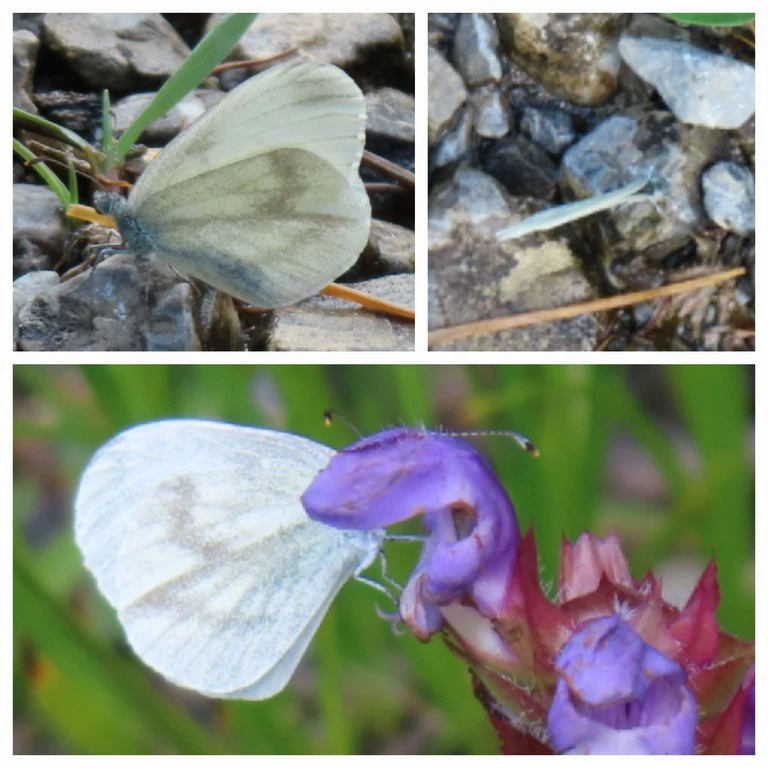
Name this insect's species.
Leptidea sinapis/juvernica
